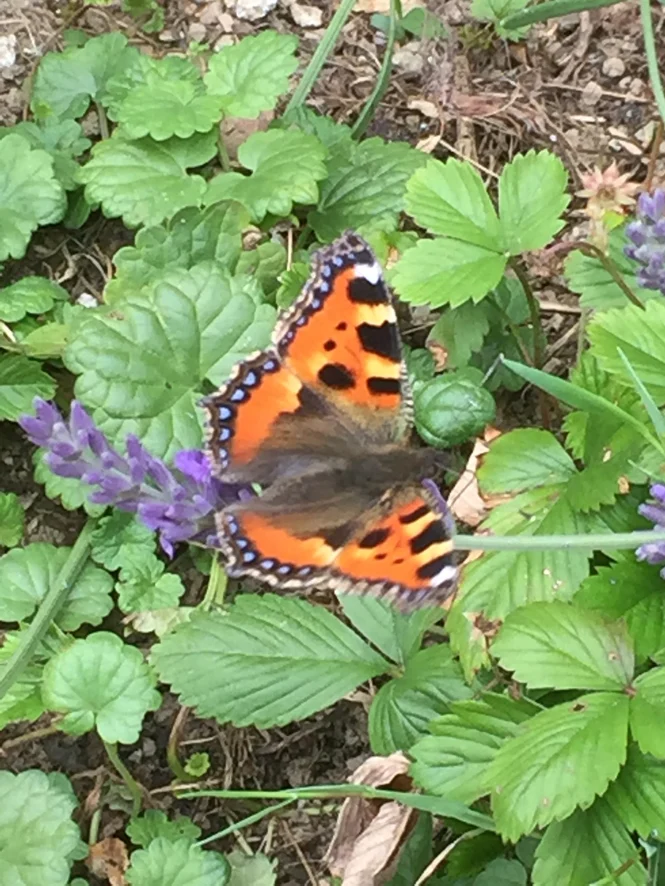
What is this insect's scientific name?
Aglais urticae
